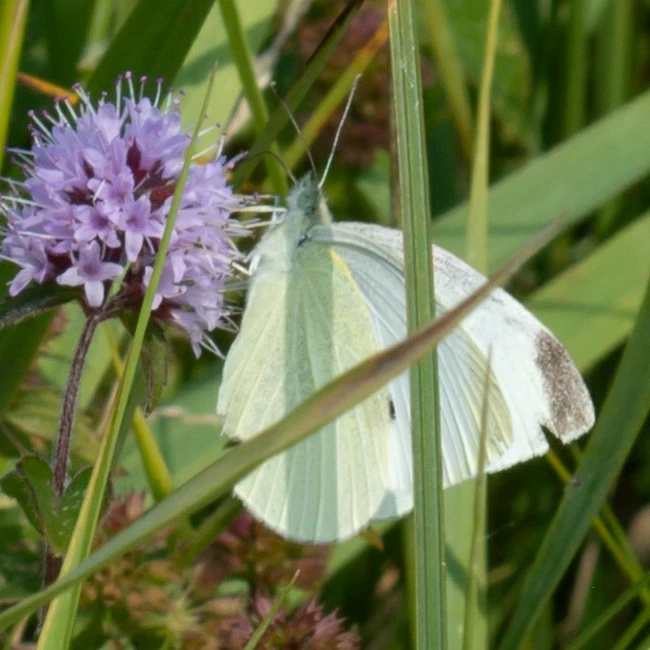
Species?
Pieris rapae
